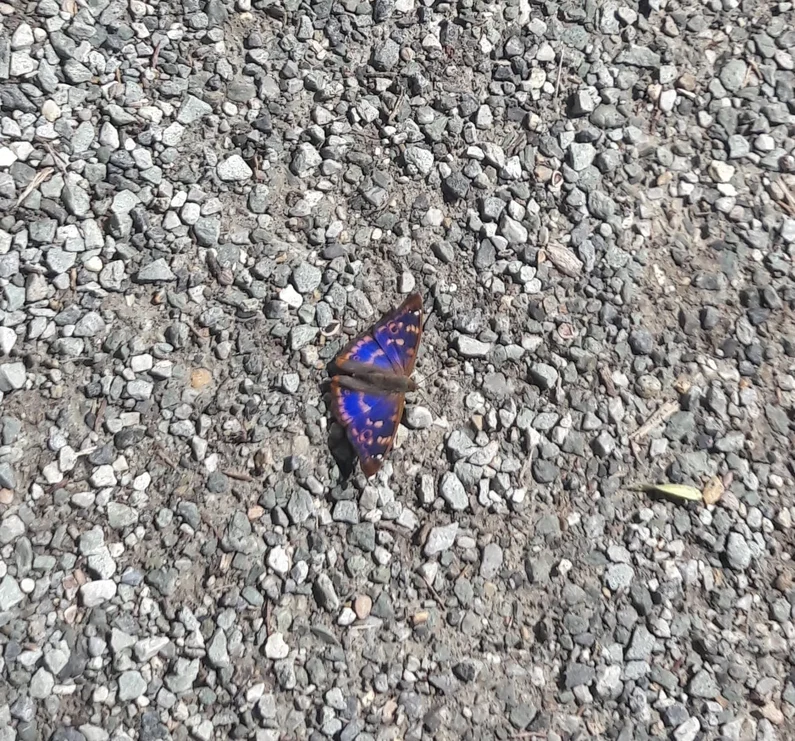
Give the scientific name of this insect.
Apatura ilia
